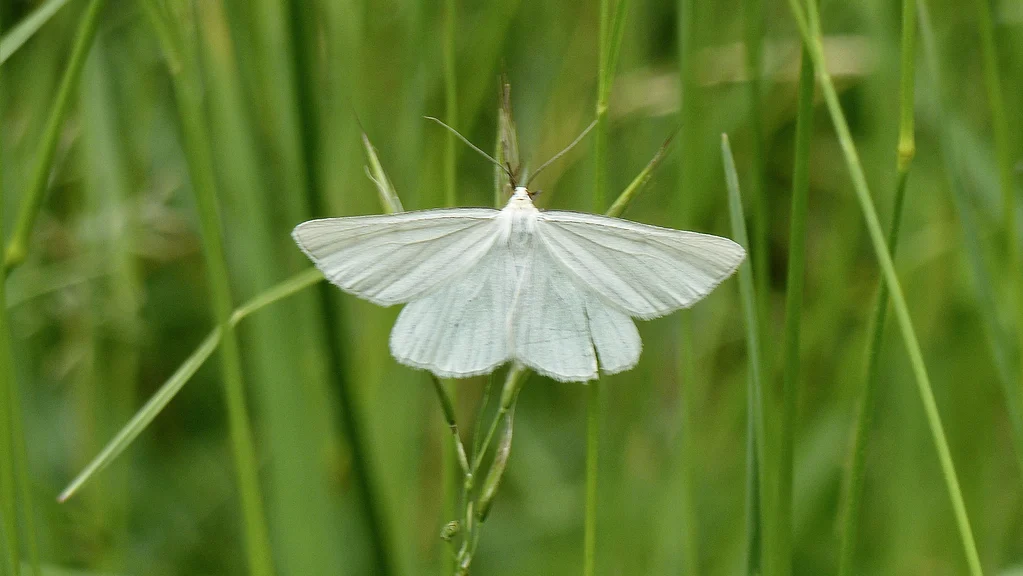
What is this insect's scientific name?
Siona lineata
